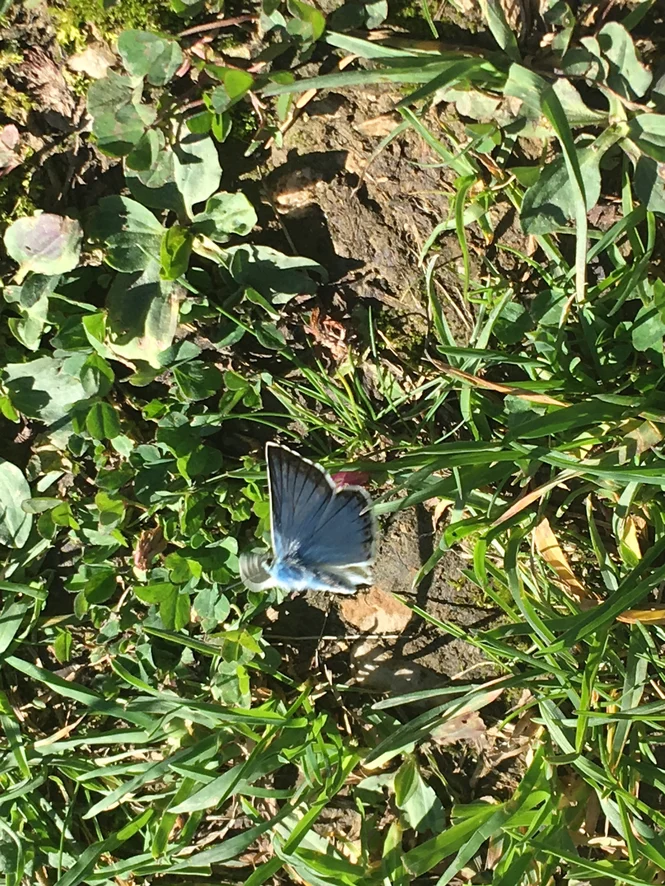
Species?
Lysandra coridon
